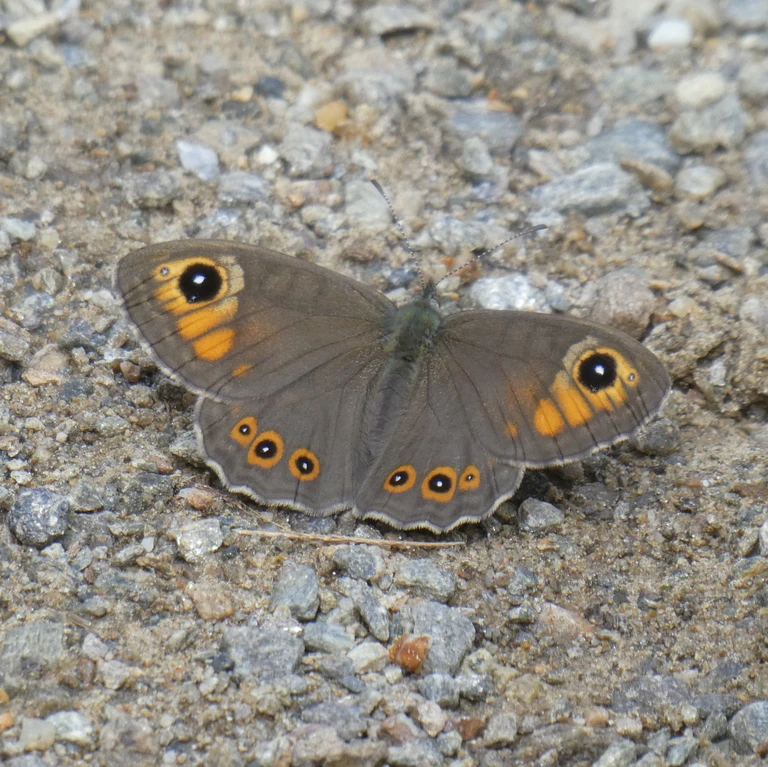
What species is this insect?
Lasiommata maera (also Pararge maera)
